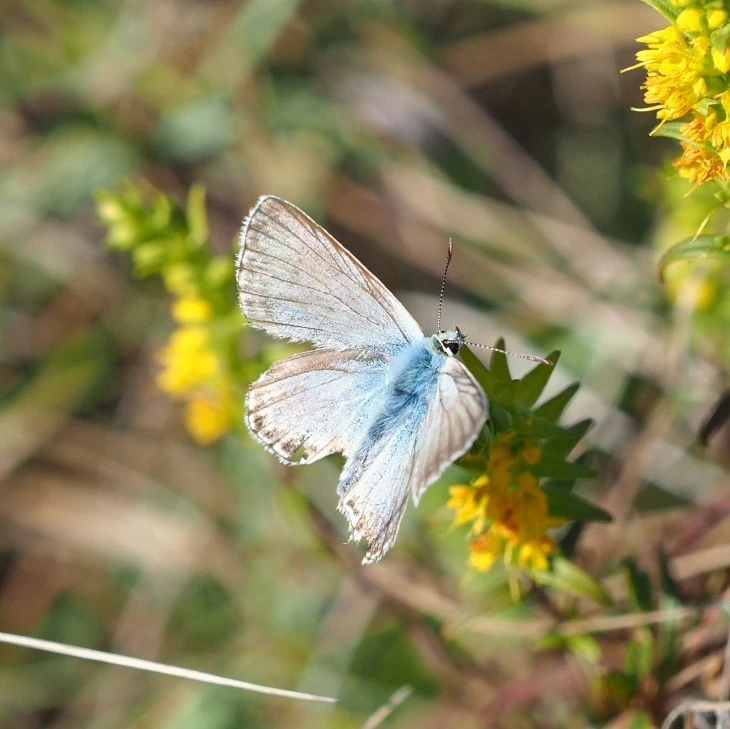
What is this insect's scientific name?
Lysandra coridon
